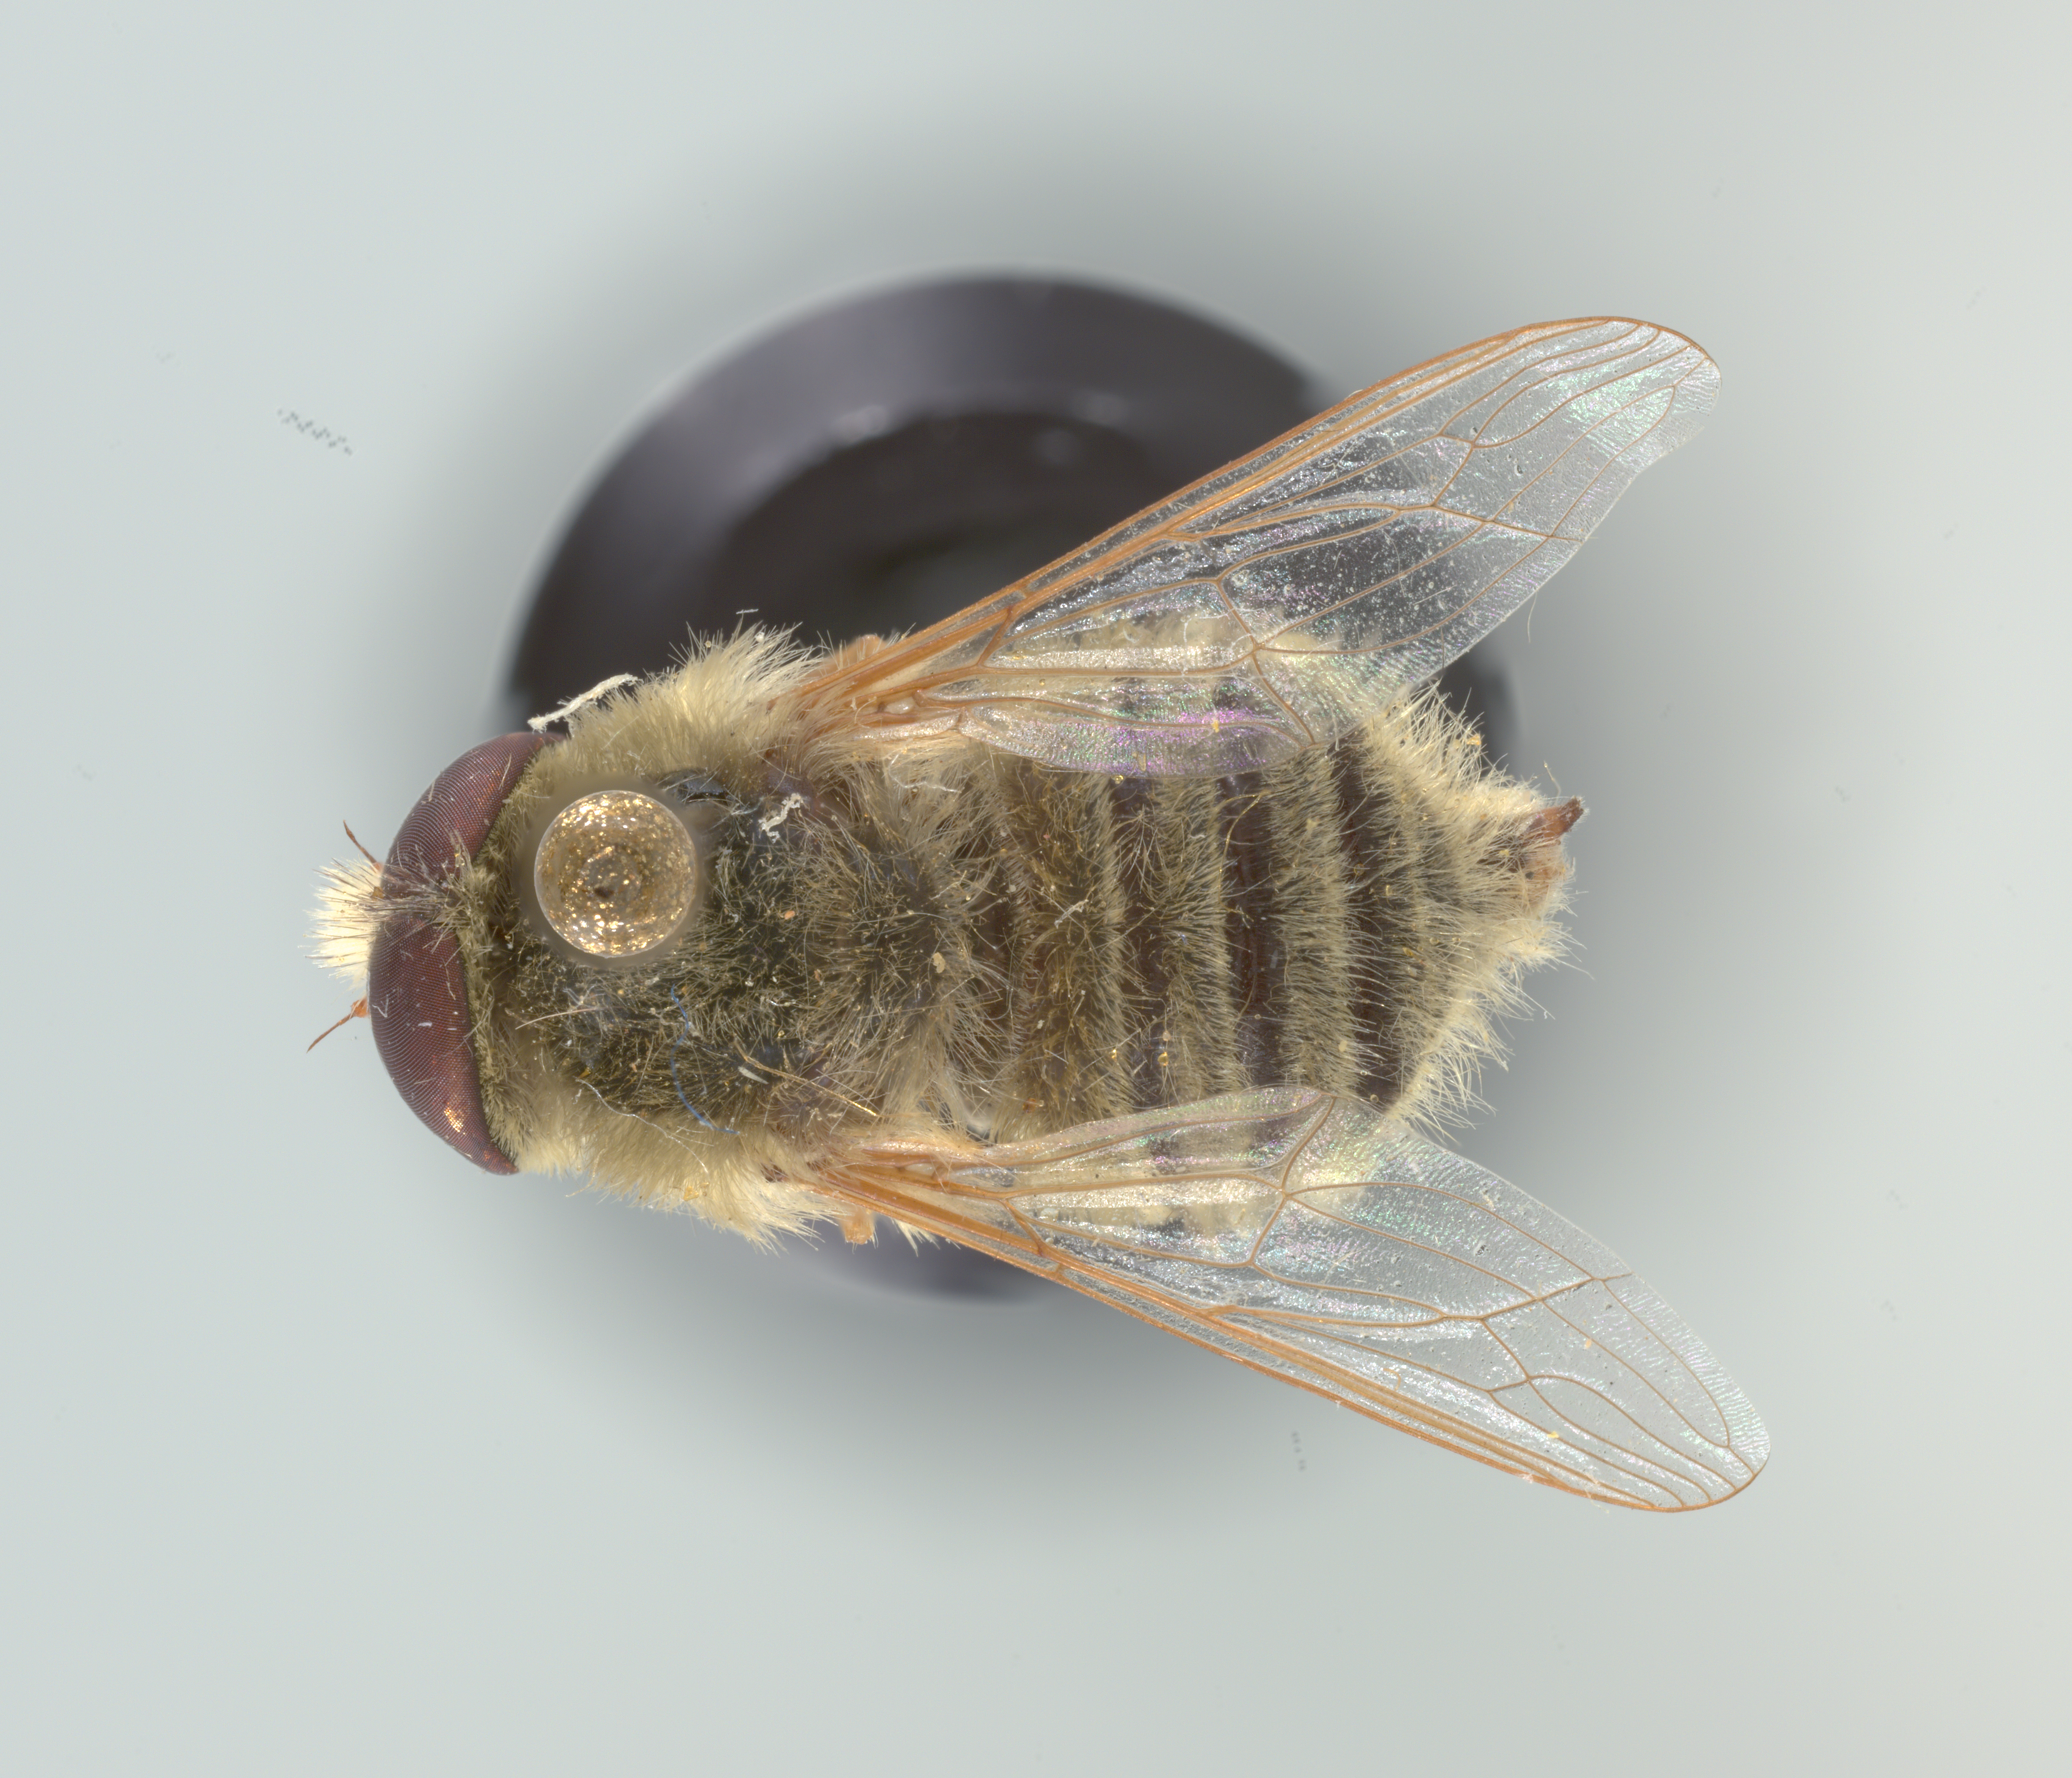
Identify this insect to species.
Neorhynchocephalus sackenii
